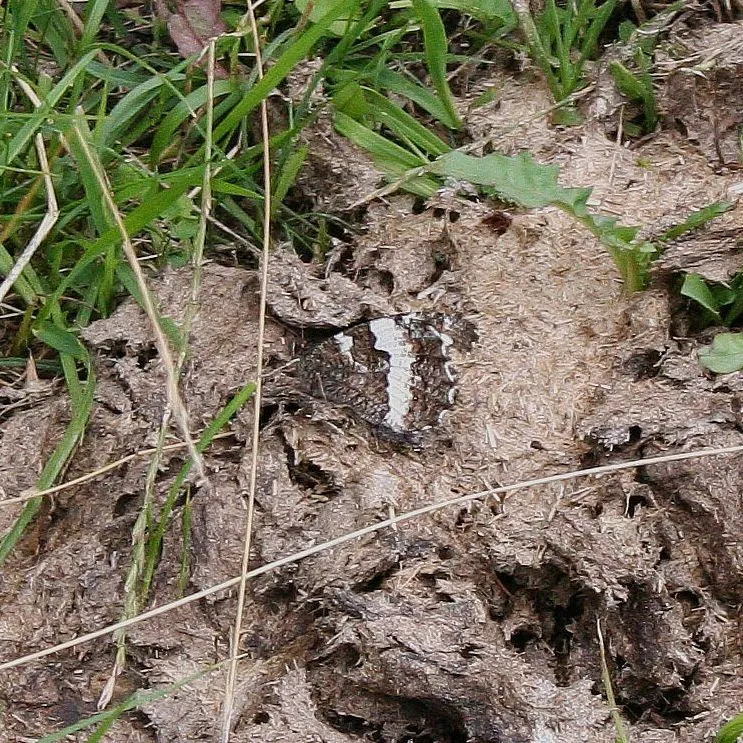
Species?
Brintesia circe
